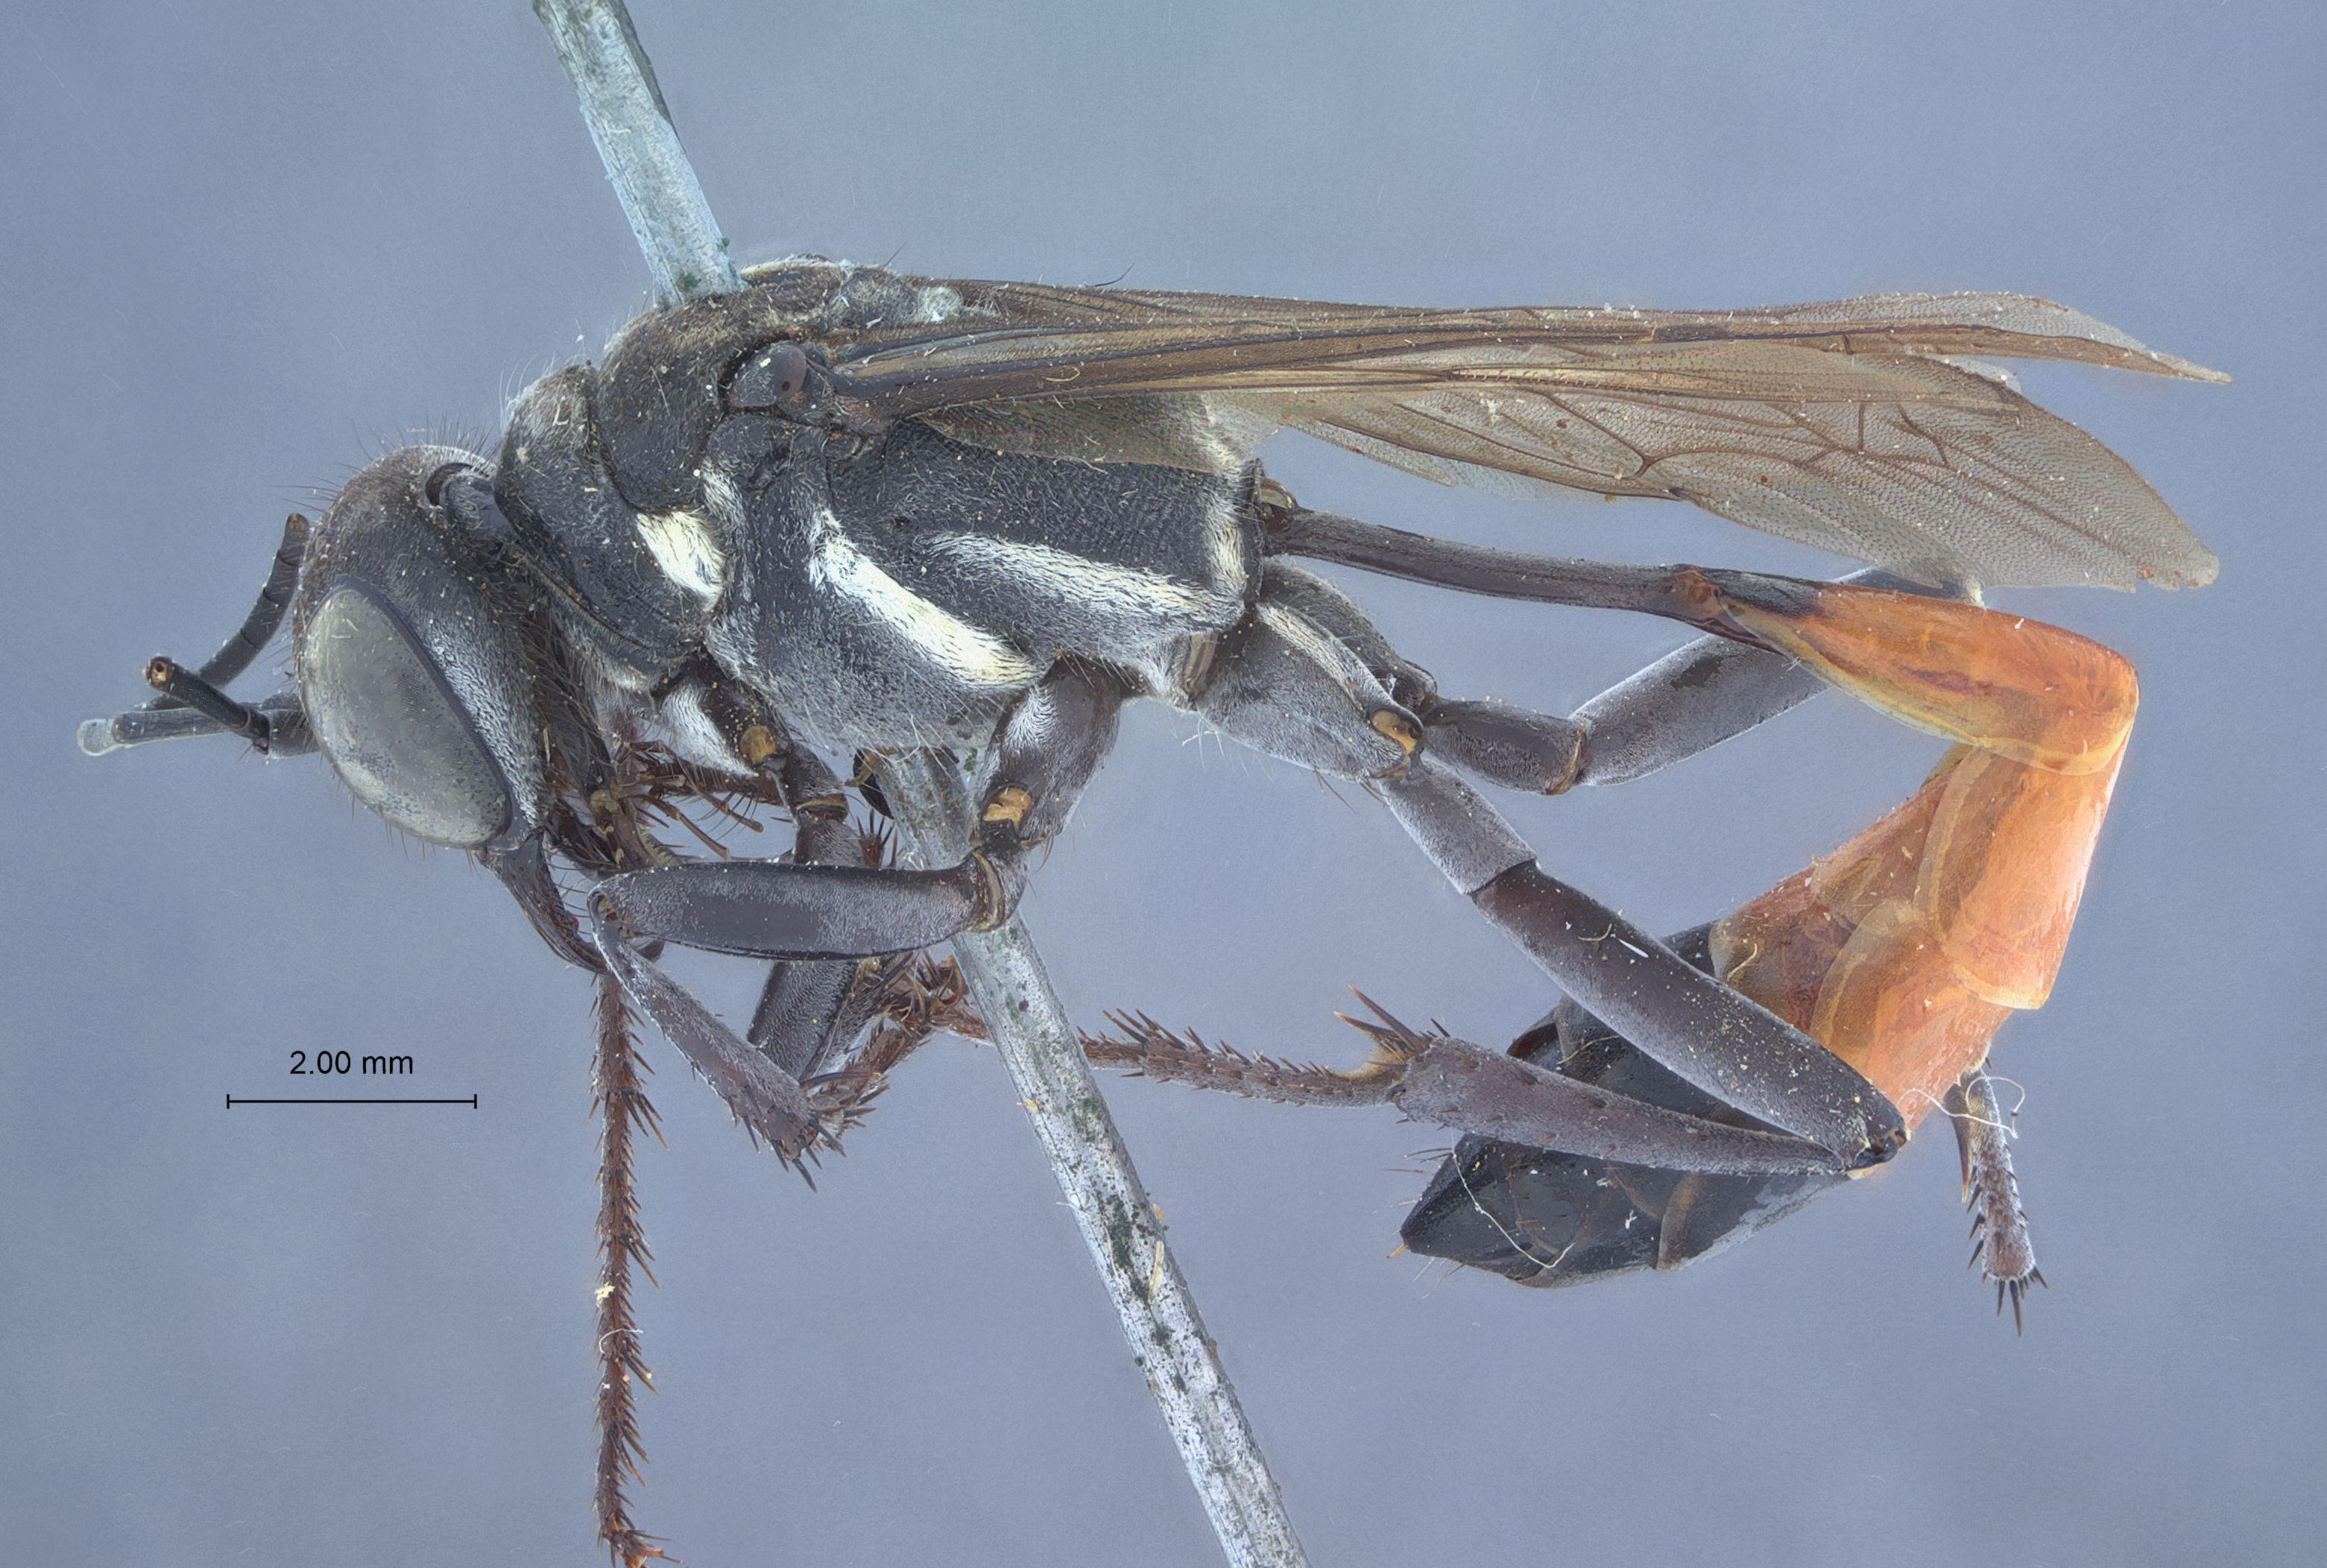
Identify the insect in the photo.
Sphex willistoni
